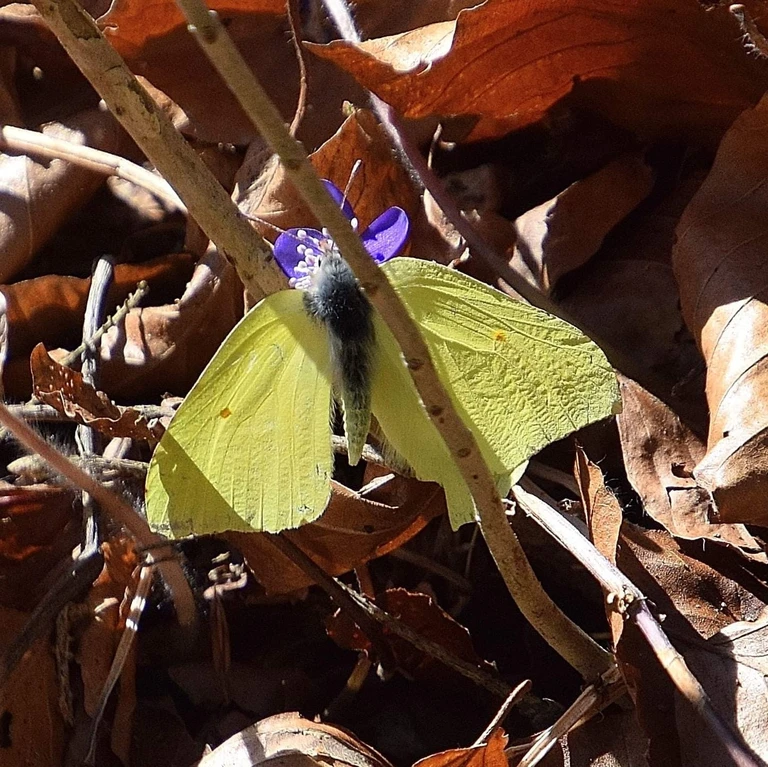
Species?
Gonepteryx rhamni
